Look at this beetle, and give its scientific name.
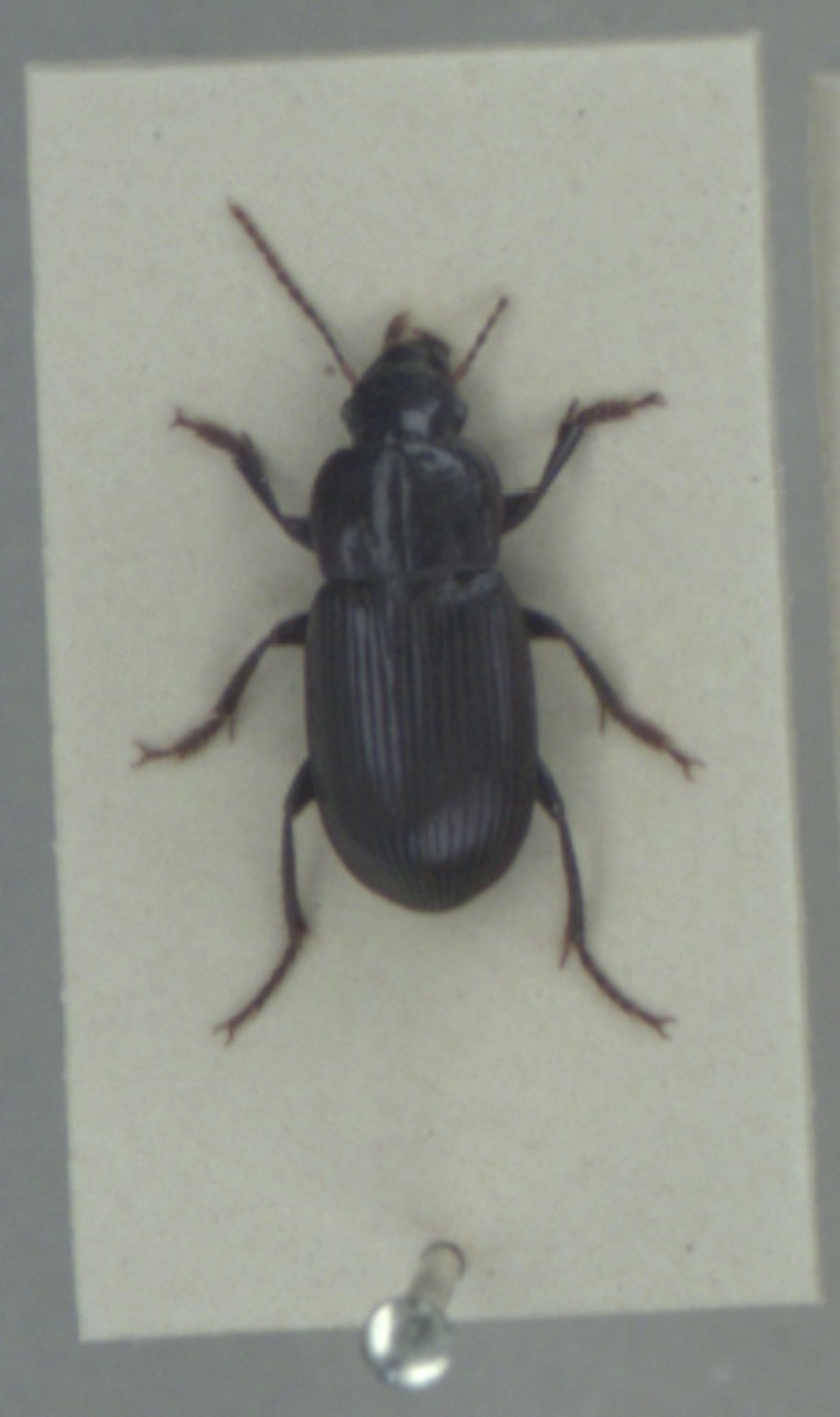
Harpalus rufipalpis
